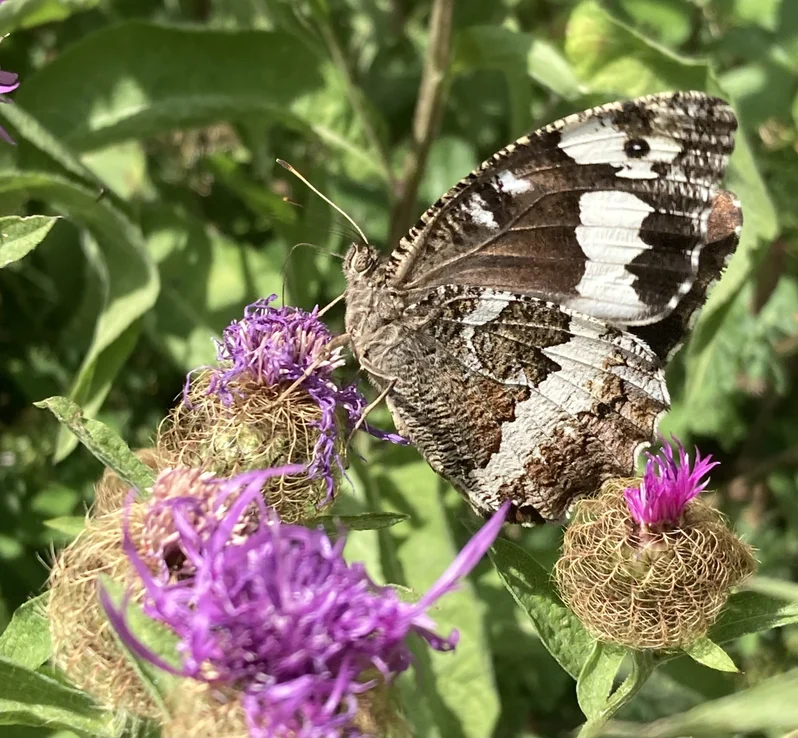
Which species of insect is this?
Brintesia circe
